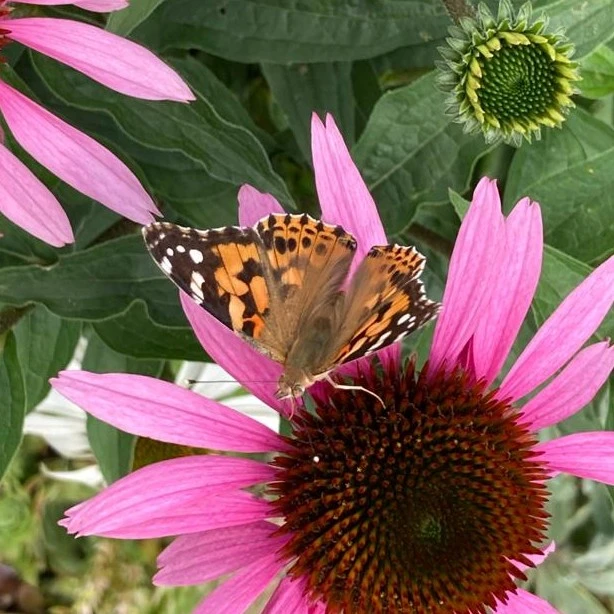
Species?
Vanessa cardui
